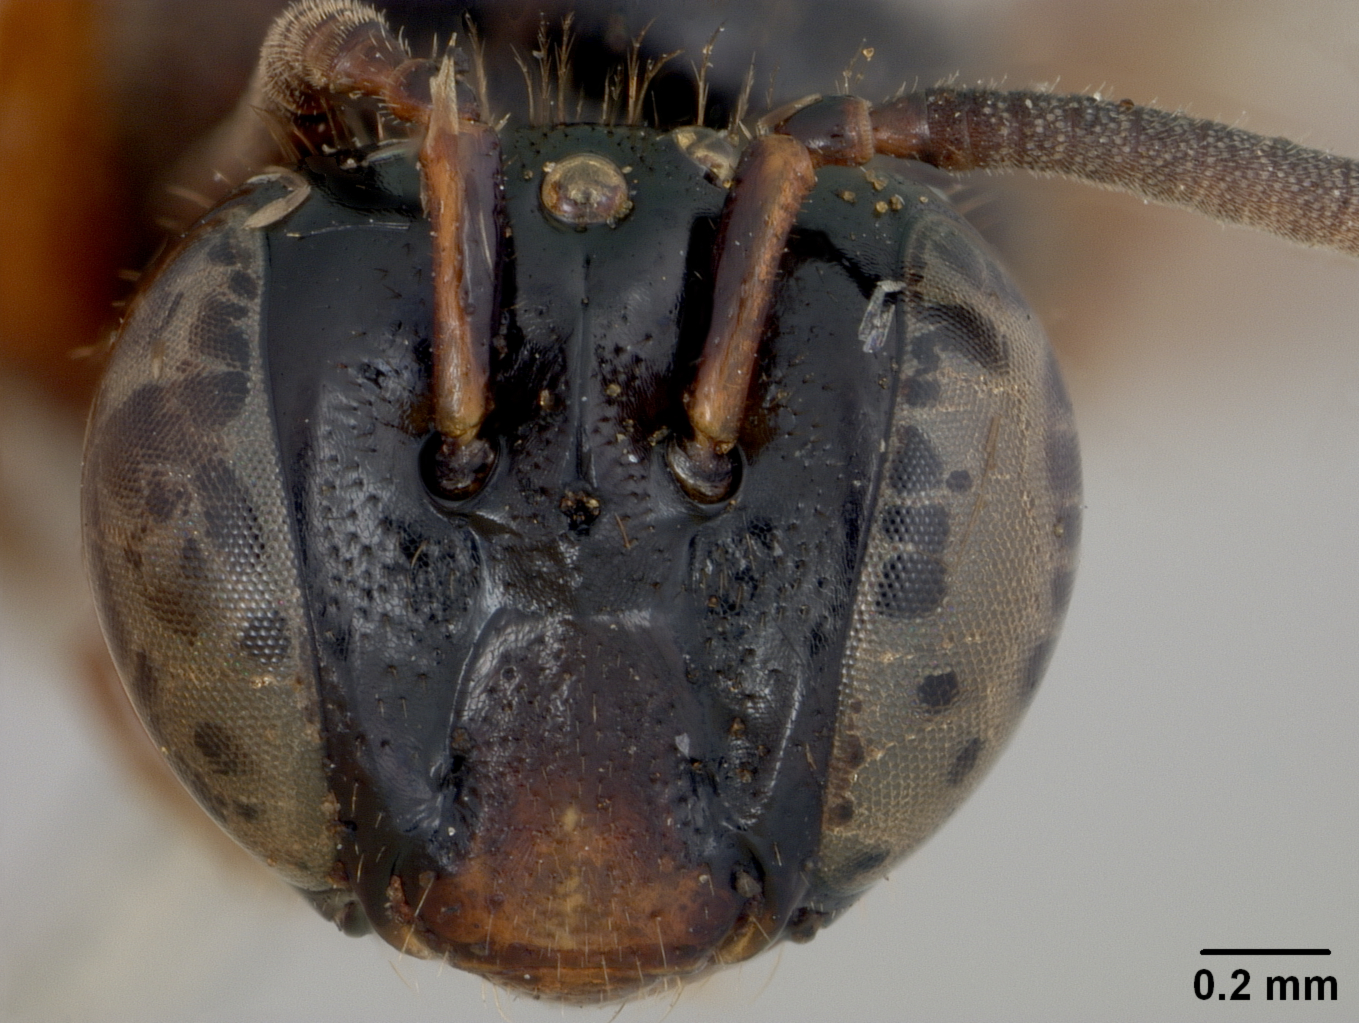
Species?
Exoneura fultoni
